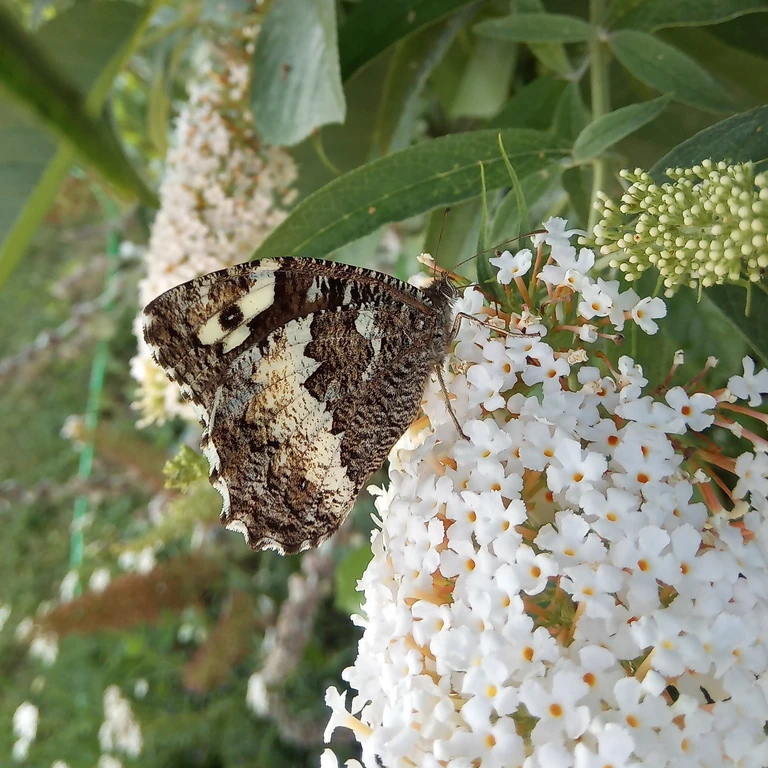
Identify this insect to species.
Brintesia circe
